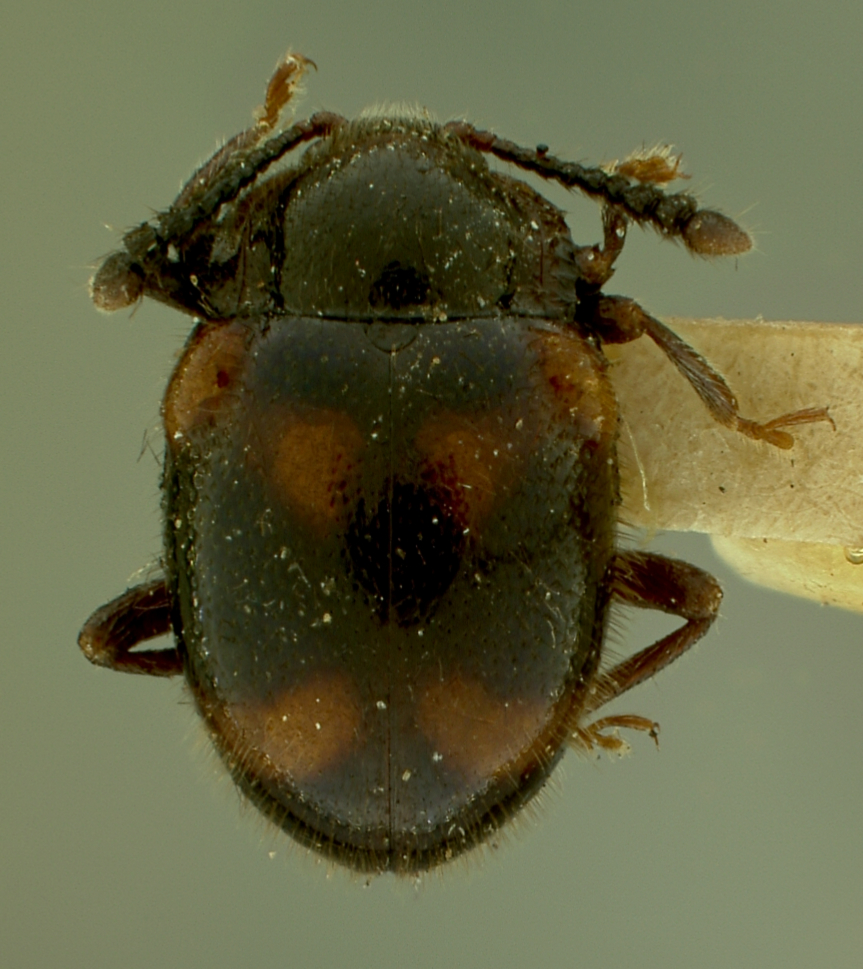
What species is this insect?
Stenotarsus flavomaculatus
